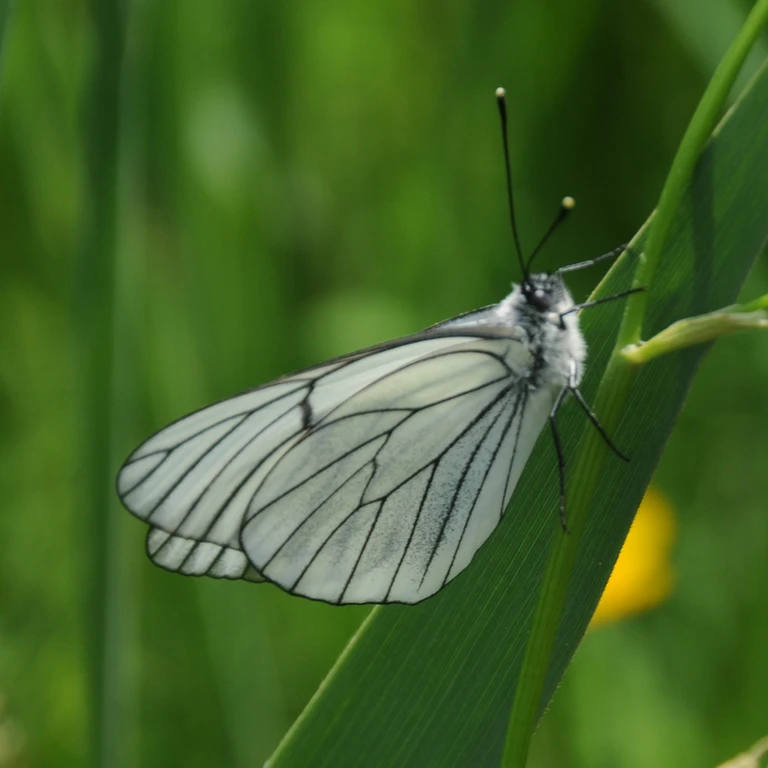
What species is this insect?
Aporia crataegi
